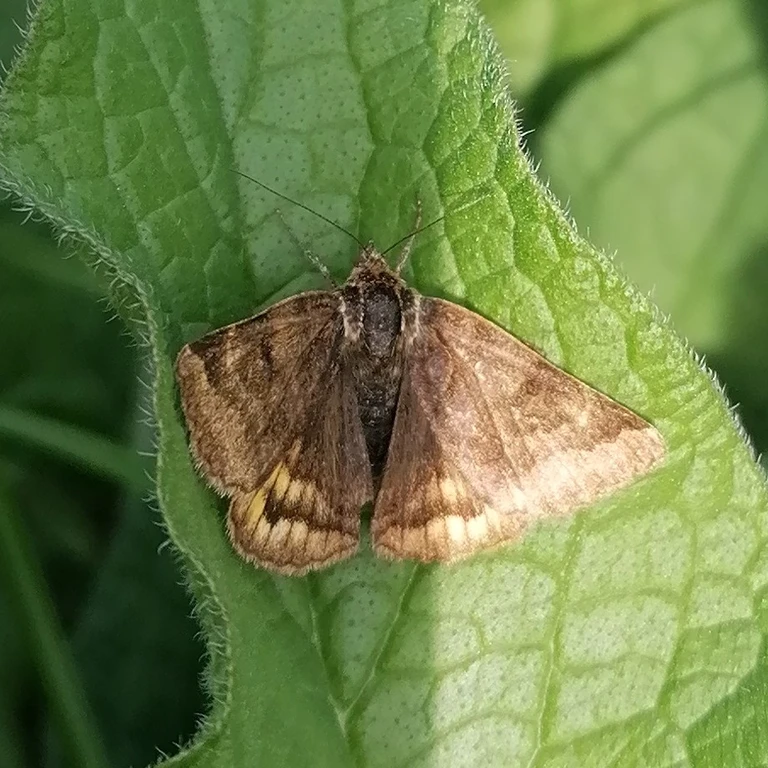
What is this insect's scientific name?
Euclidia glyphica
